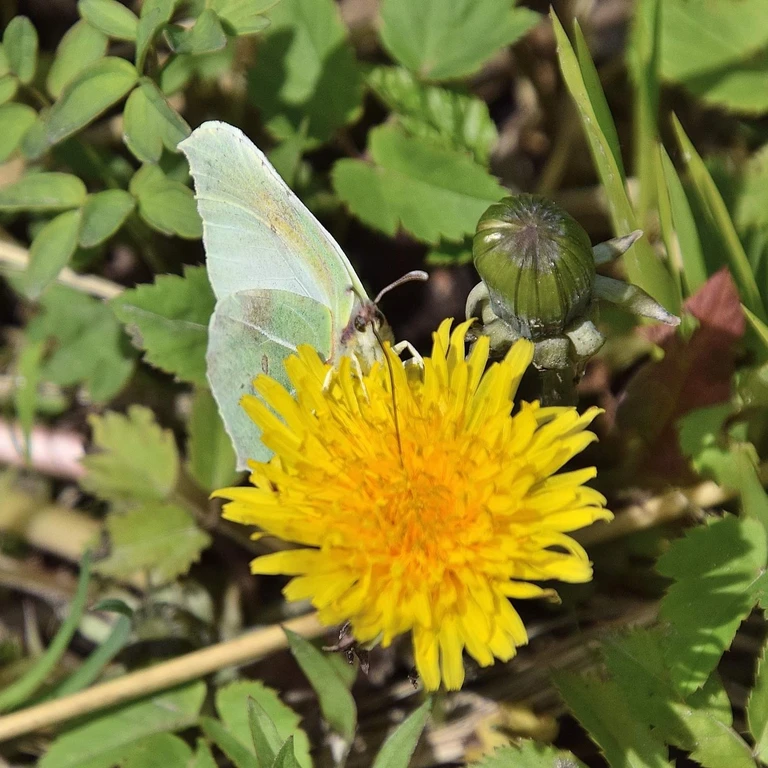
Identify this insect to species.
Gonepteryx rhamni
